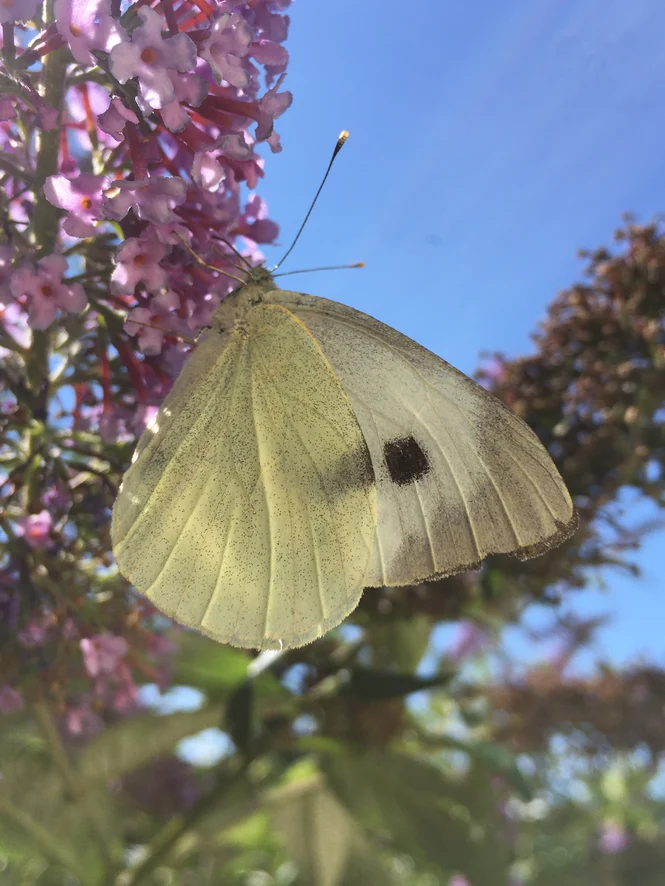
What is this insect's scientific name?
Pieris brassicae
